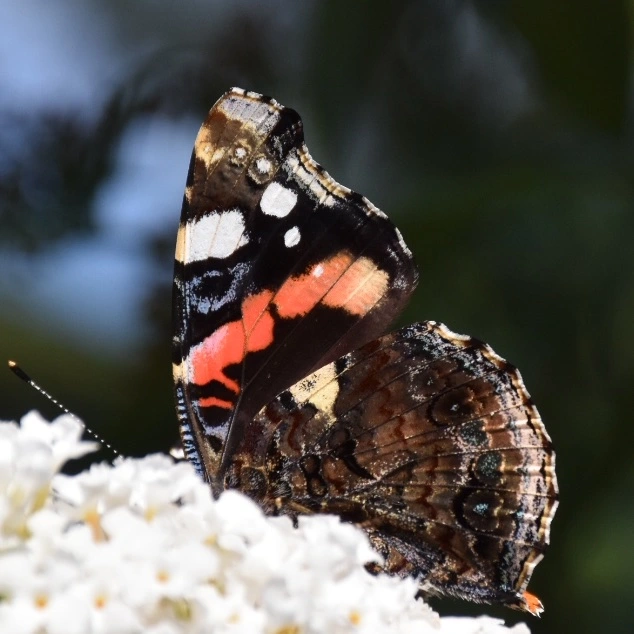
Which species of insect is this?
Vanessa atalanta
